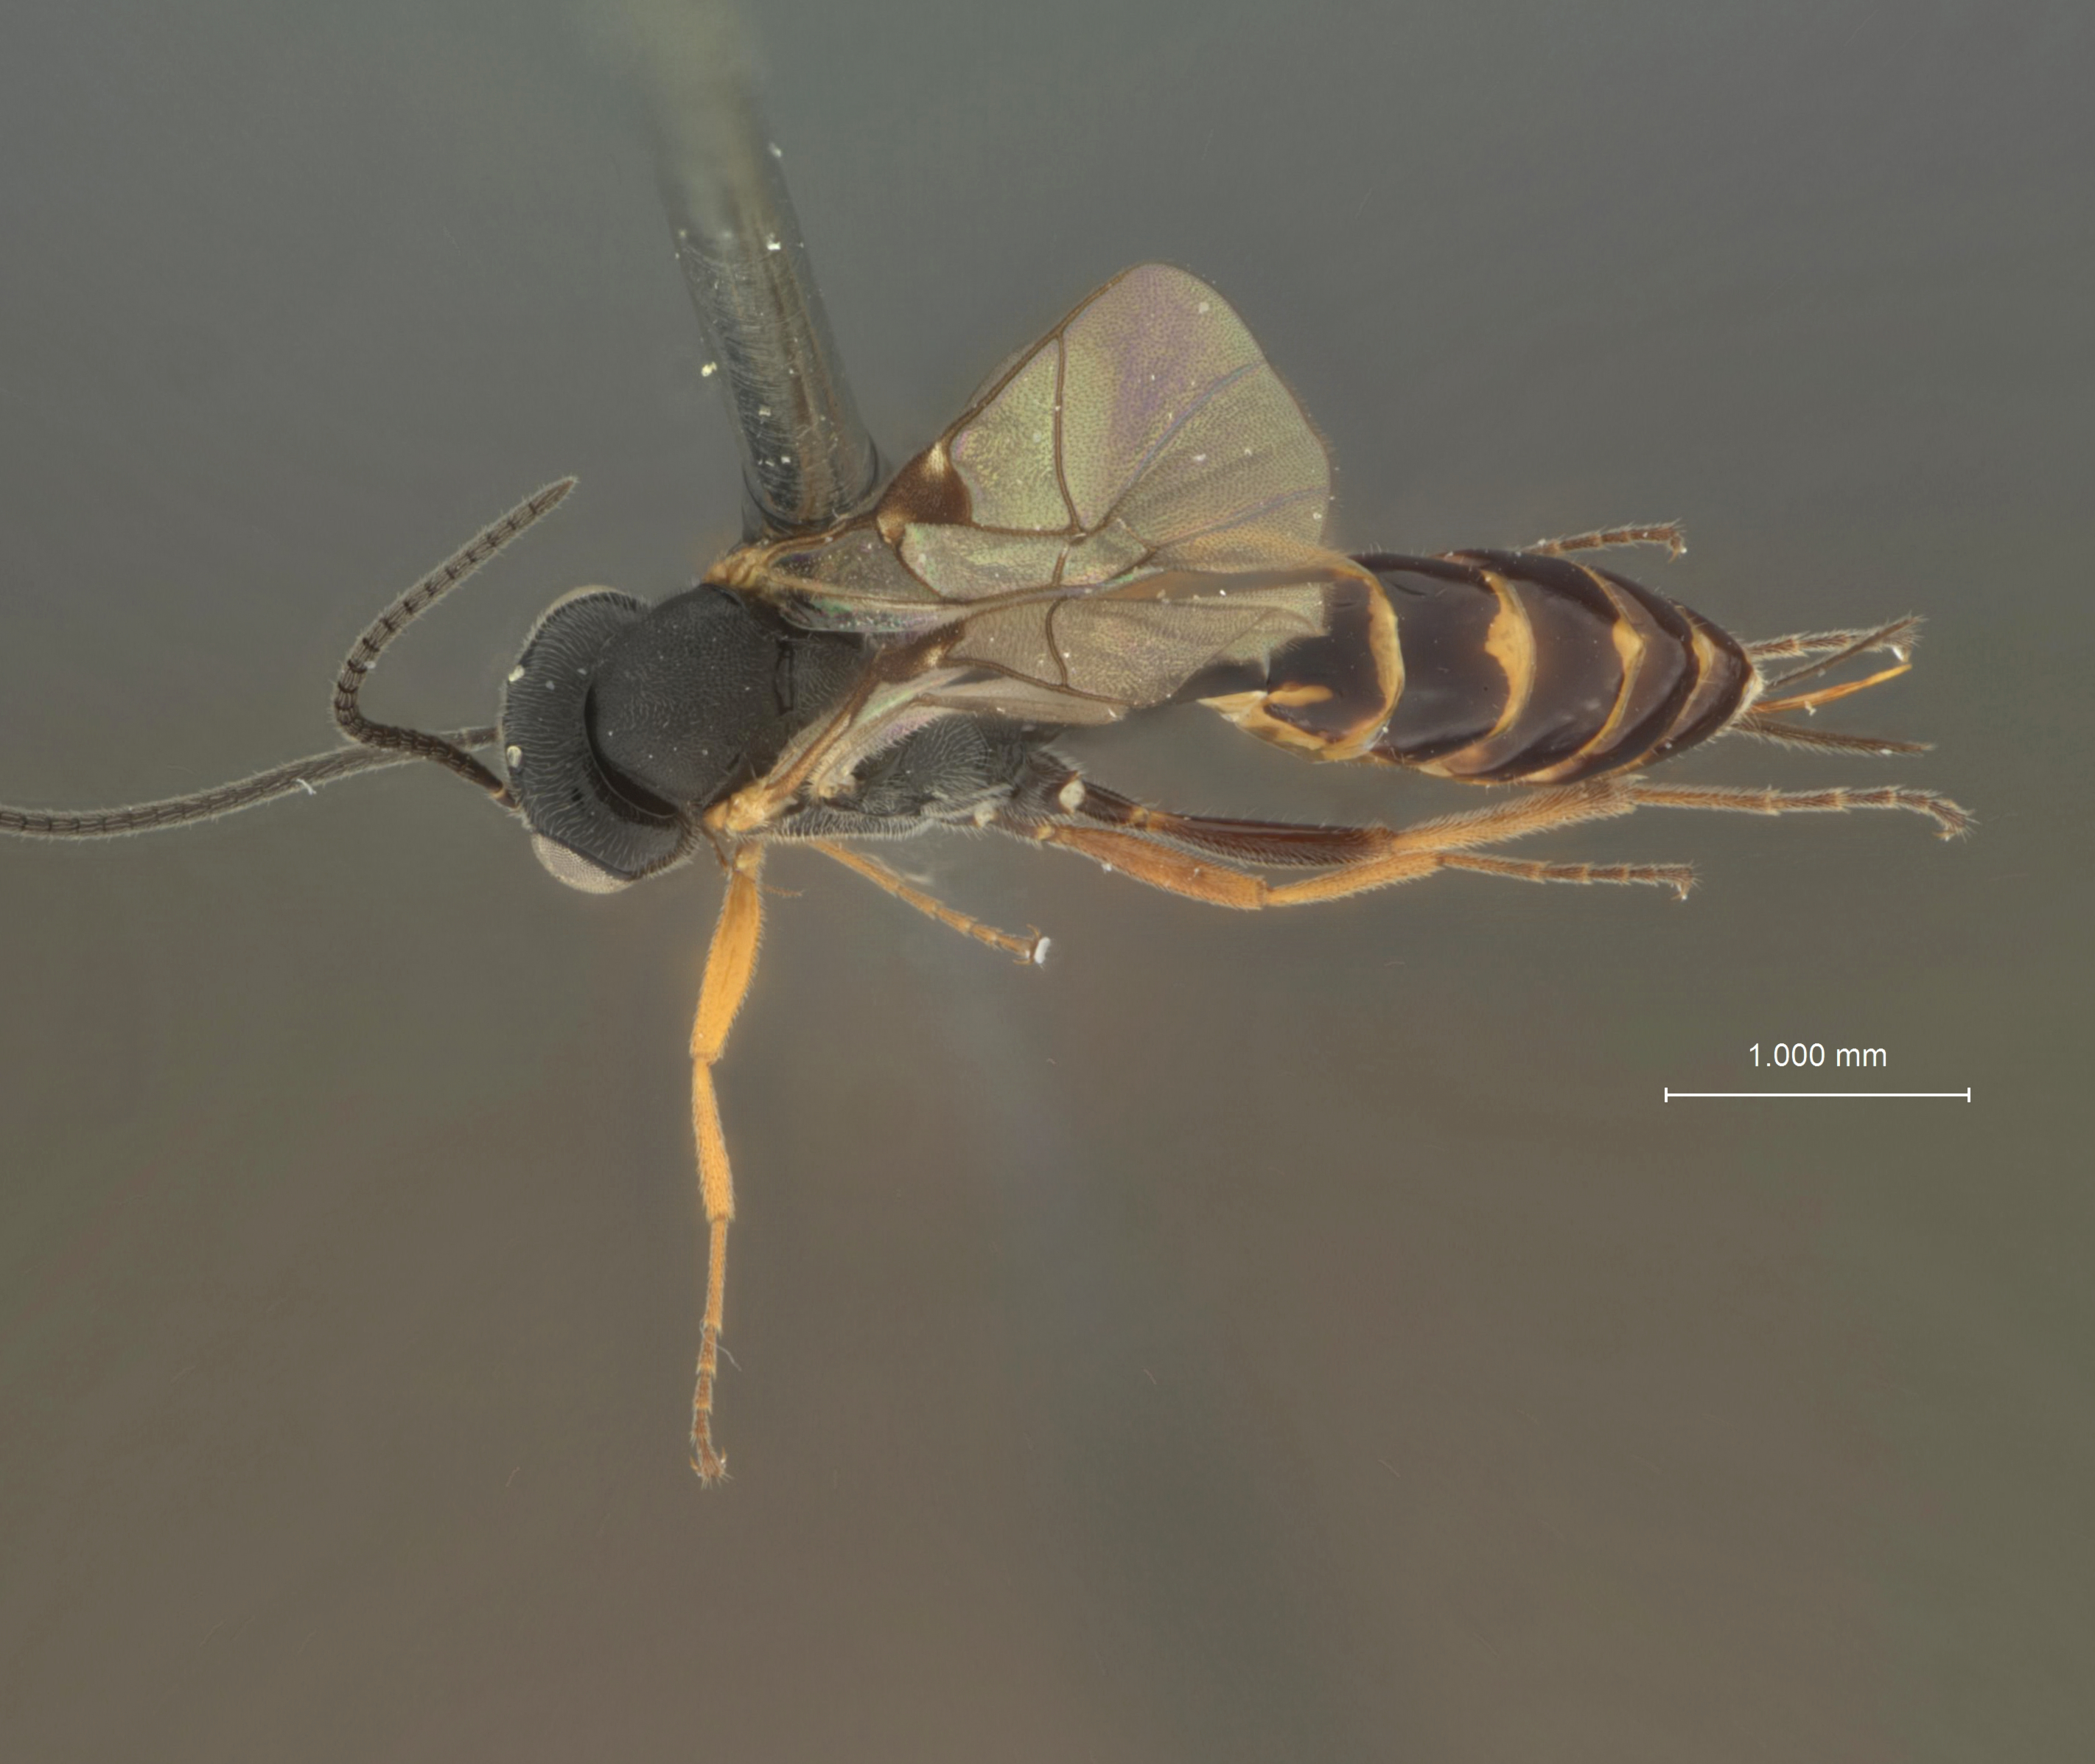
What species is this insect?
Draparsis temporalis
